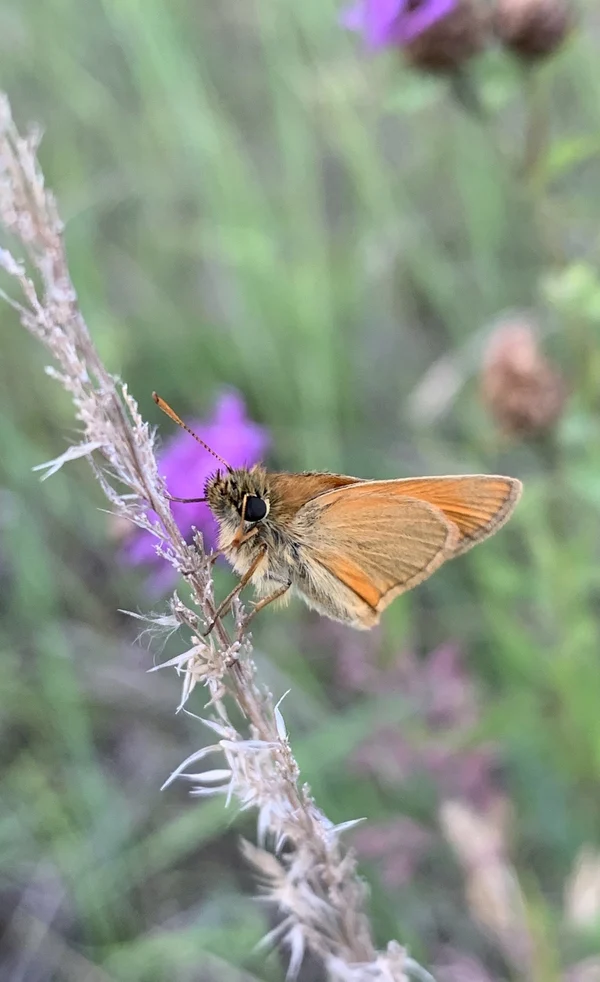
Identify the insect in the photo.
Thymelicus sylvestris
